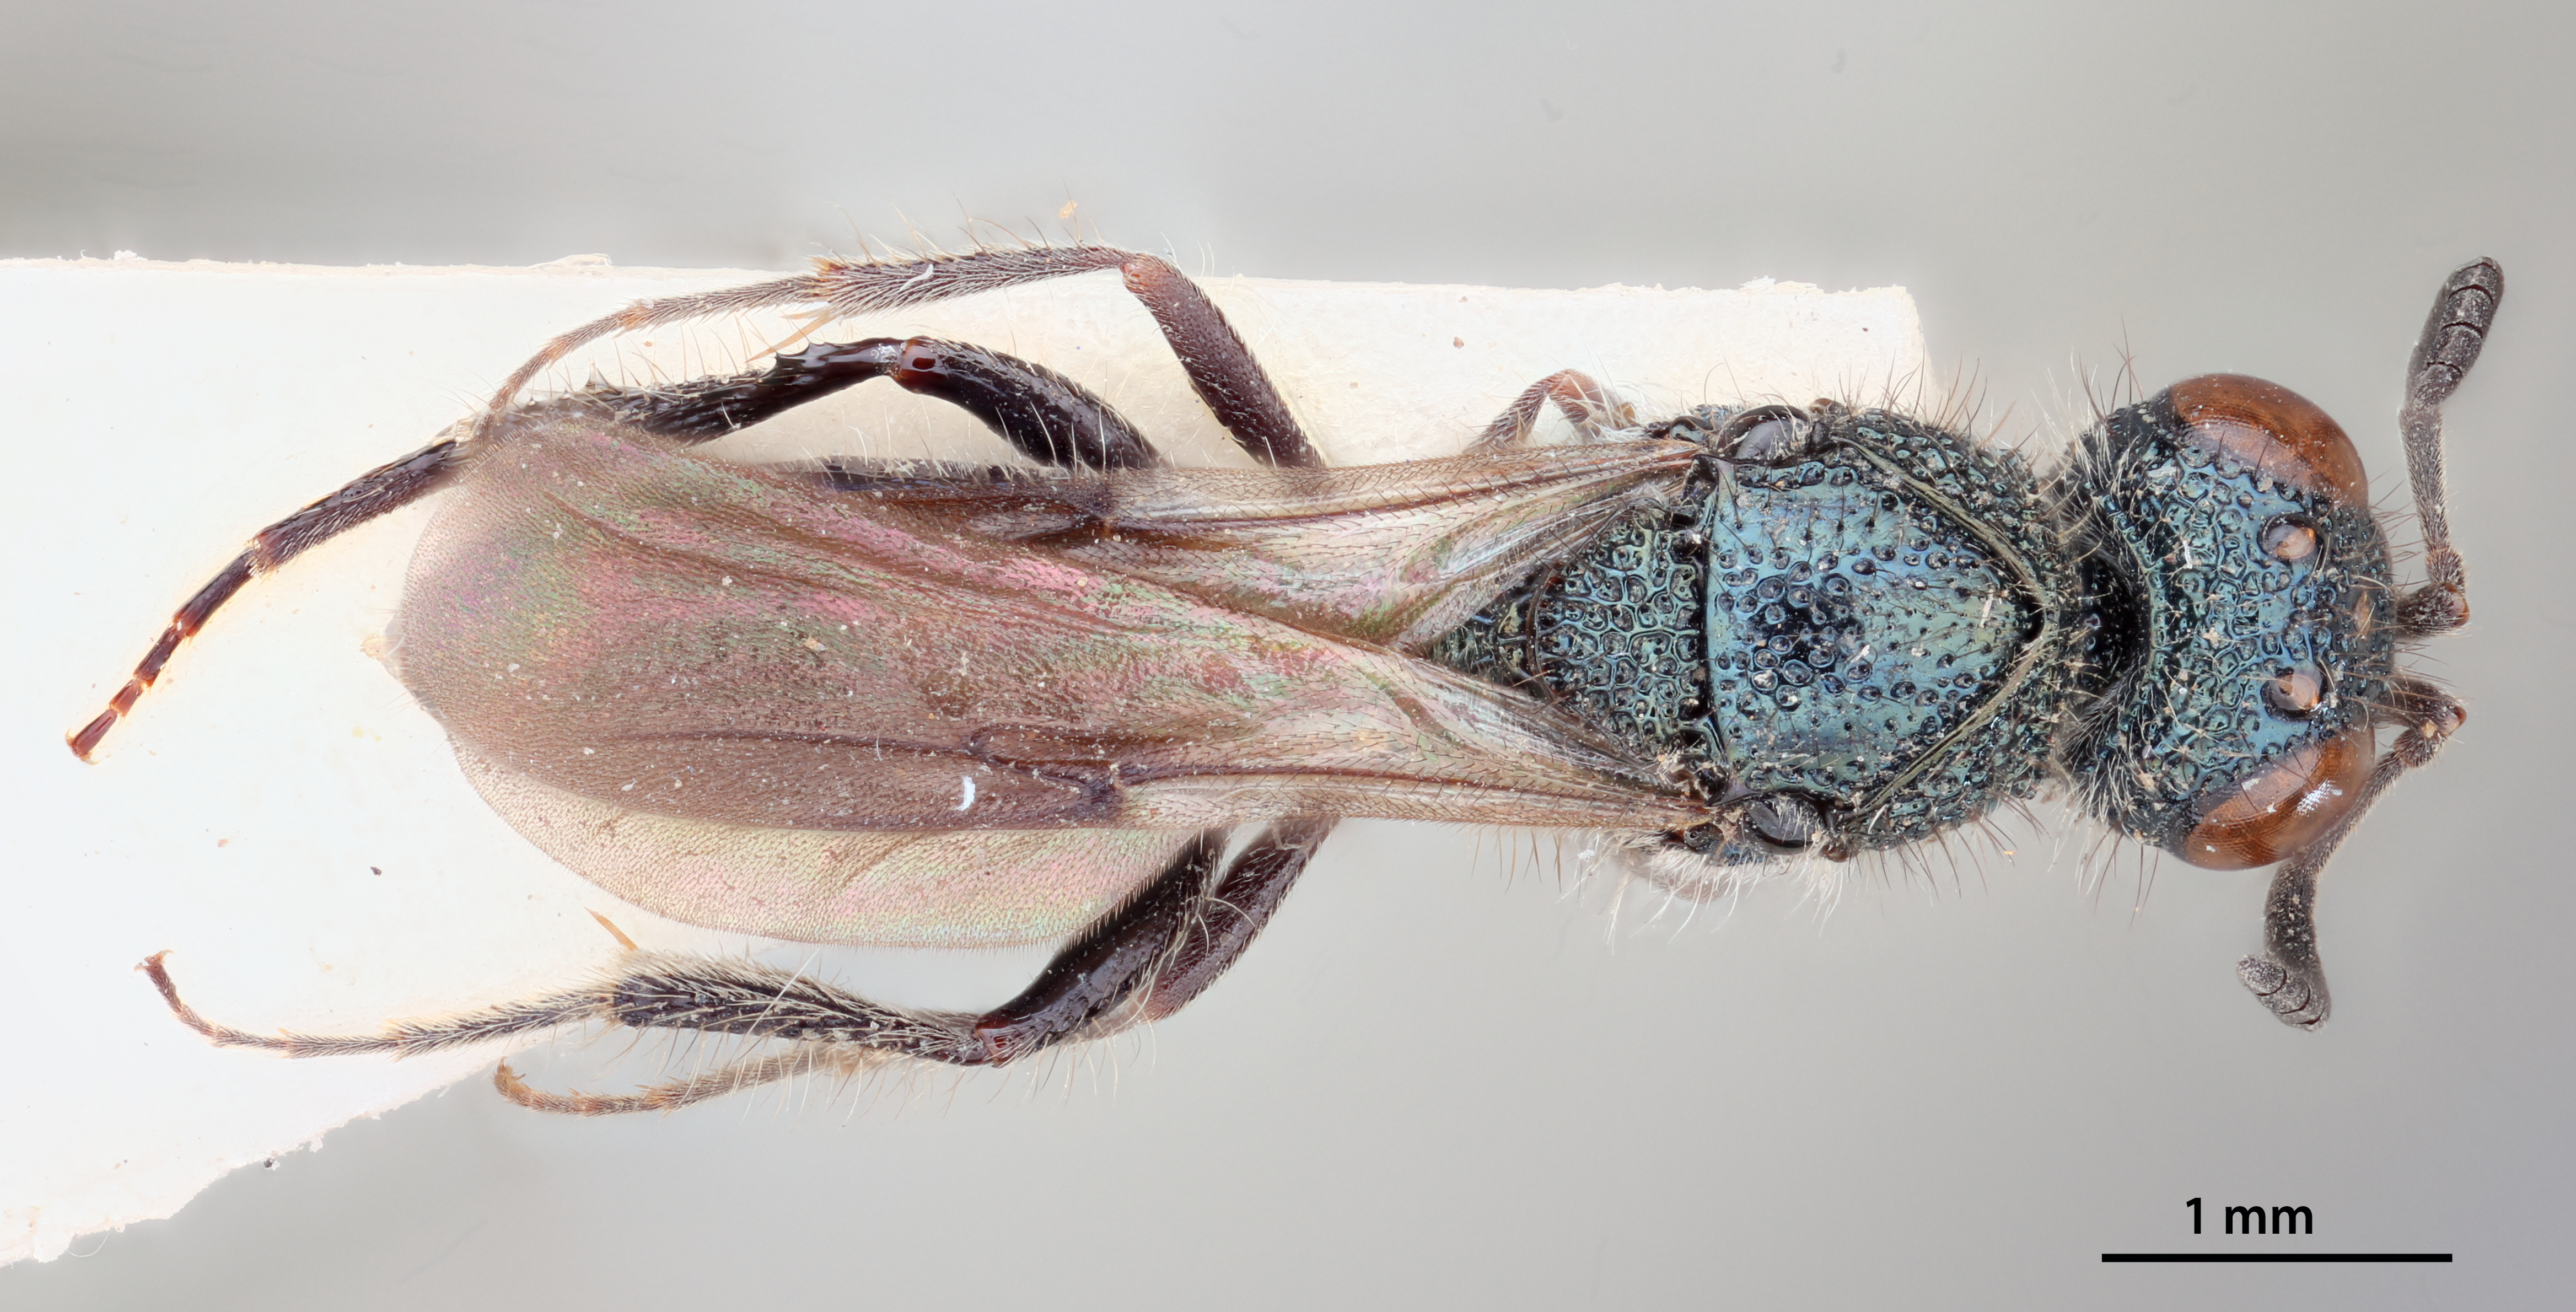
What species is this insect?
Sparasion travancoricus
